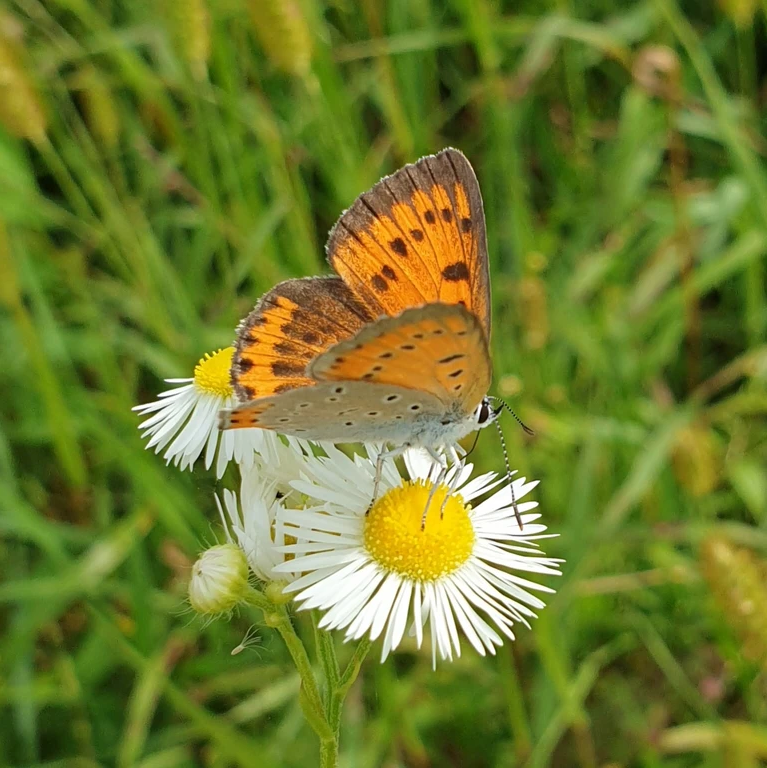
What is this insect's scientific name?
Lycaena dispar
